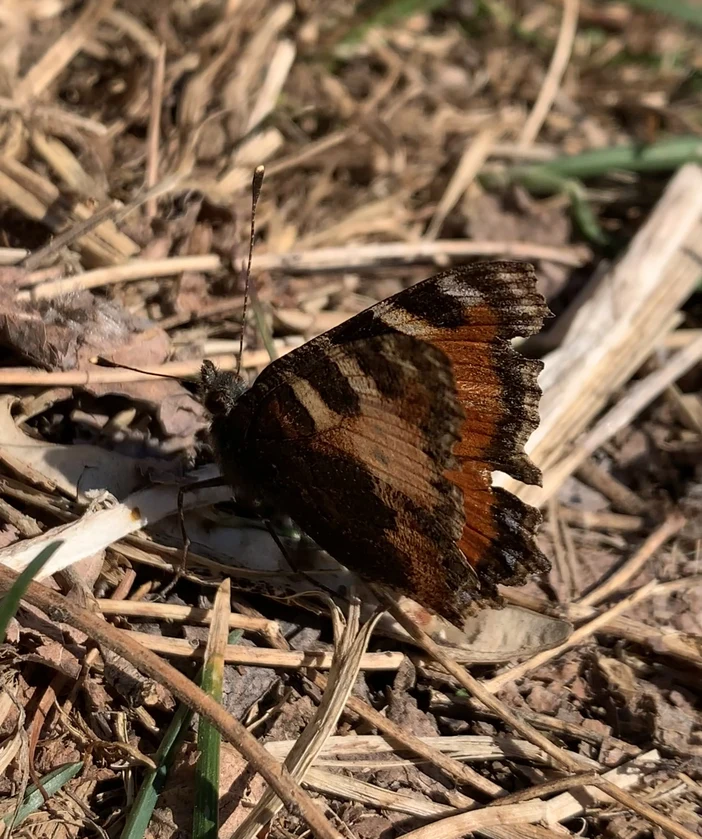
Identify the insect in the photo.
Aglais urticae
